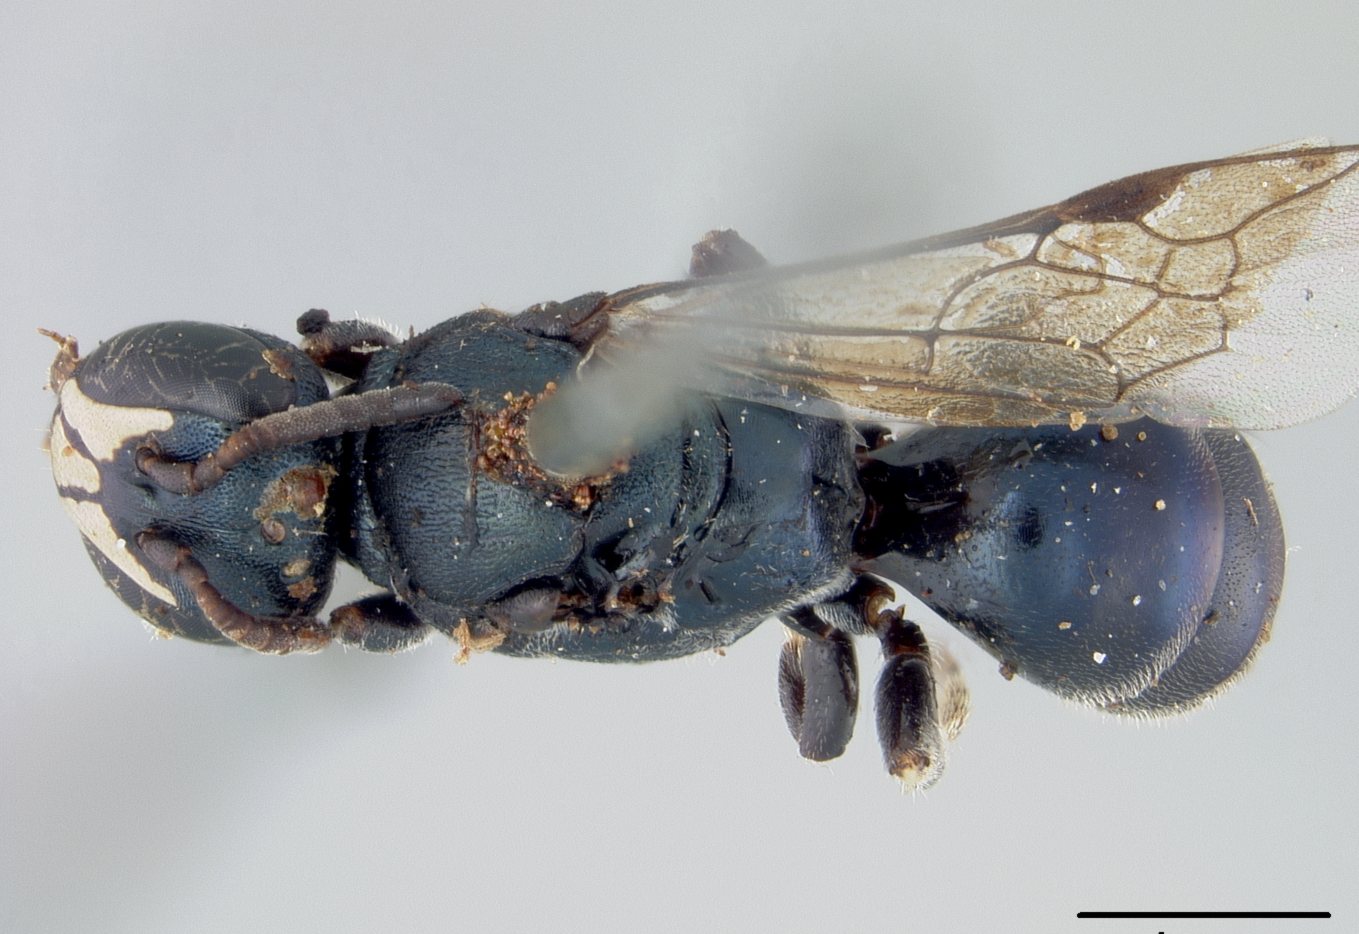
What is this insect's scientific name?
Prosopis worcesteri
